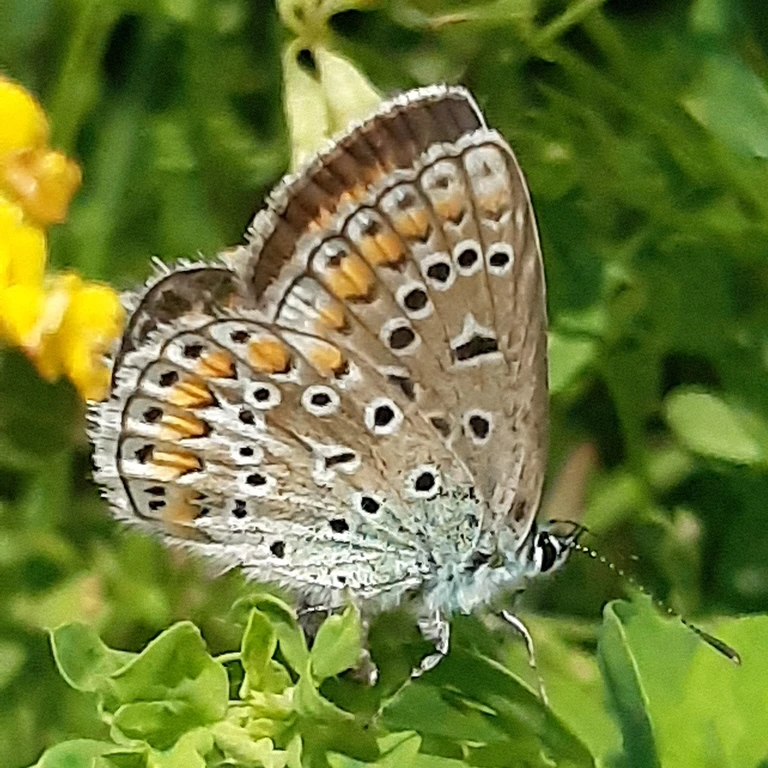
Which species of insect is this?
Polyommatus icarus
